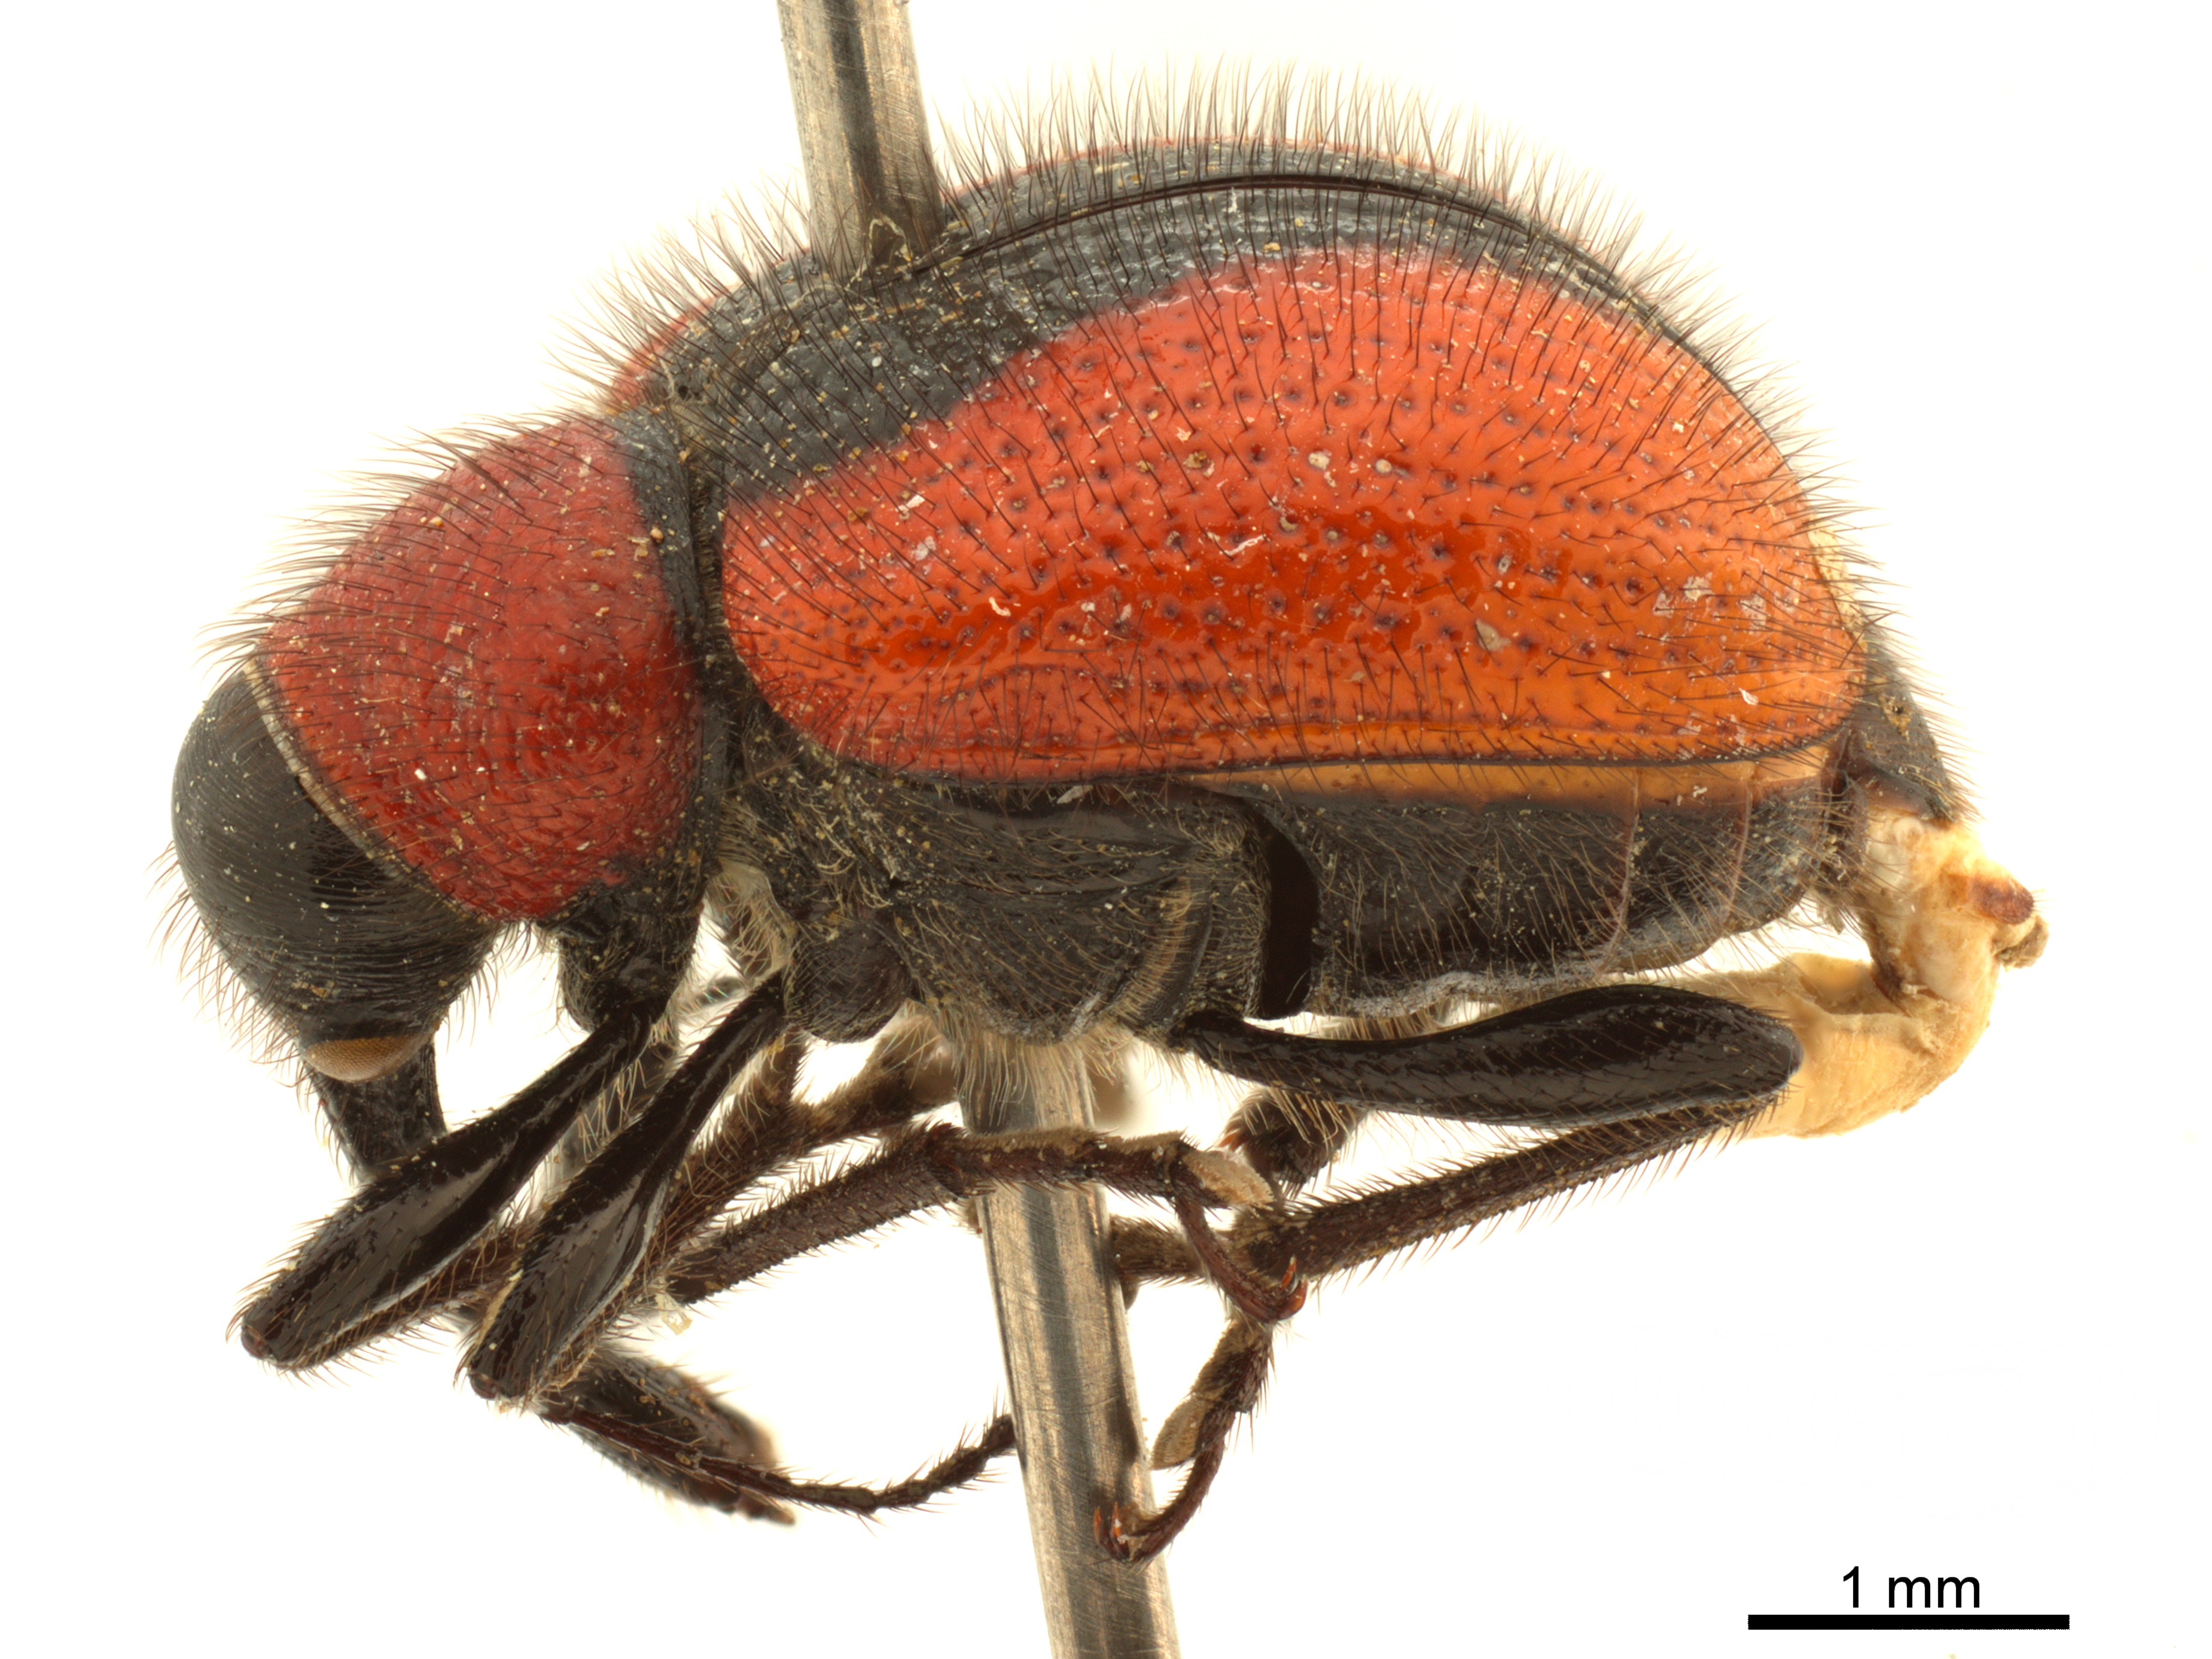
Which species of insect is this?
Homalorhynchites hungaricus
